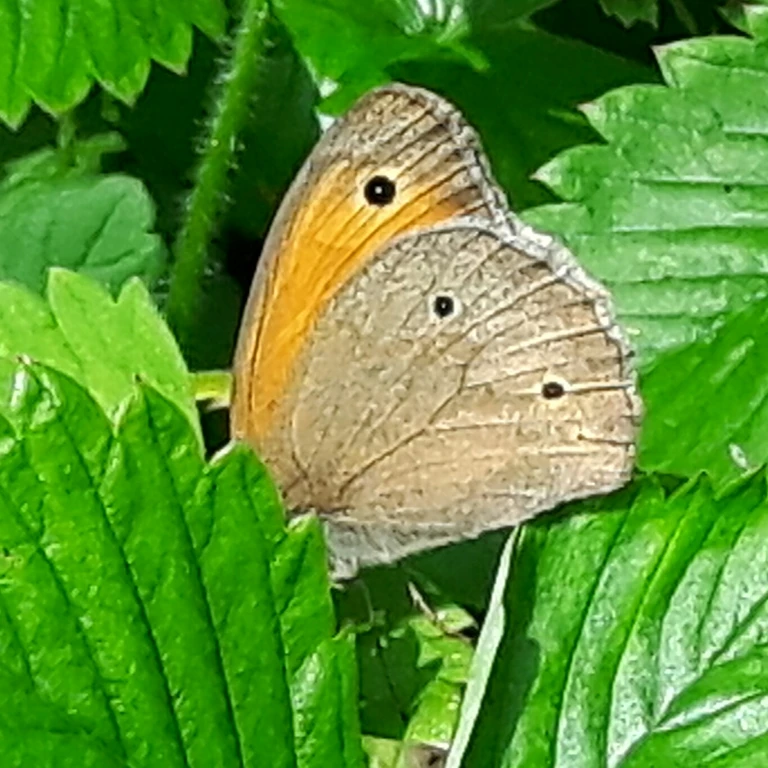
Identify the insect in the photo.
Maniola jurtina
